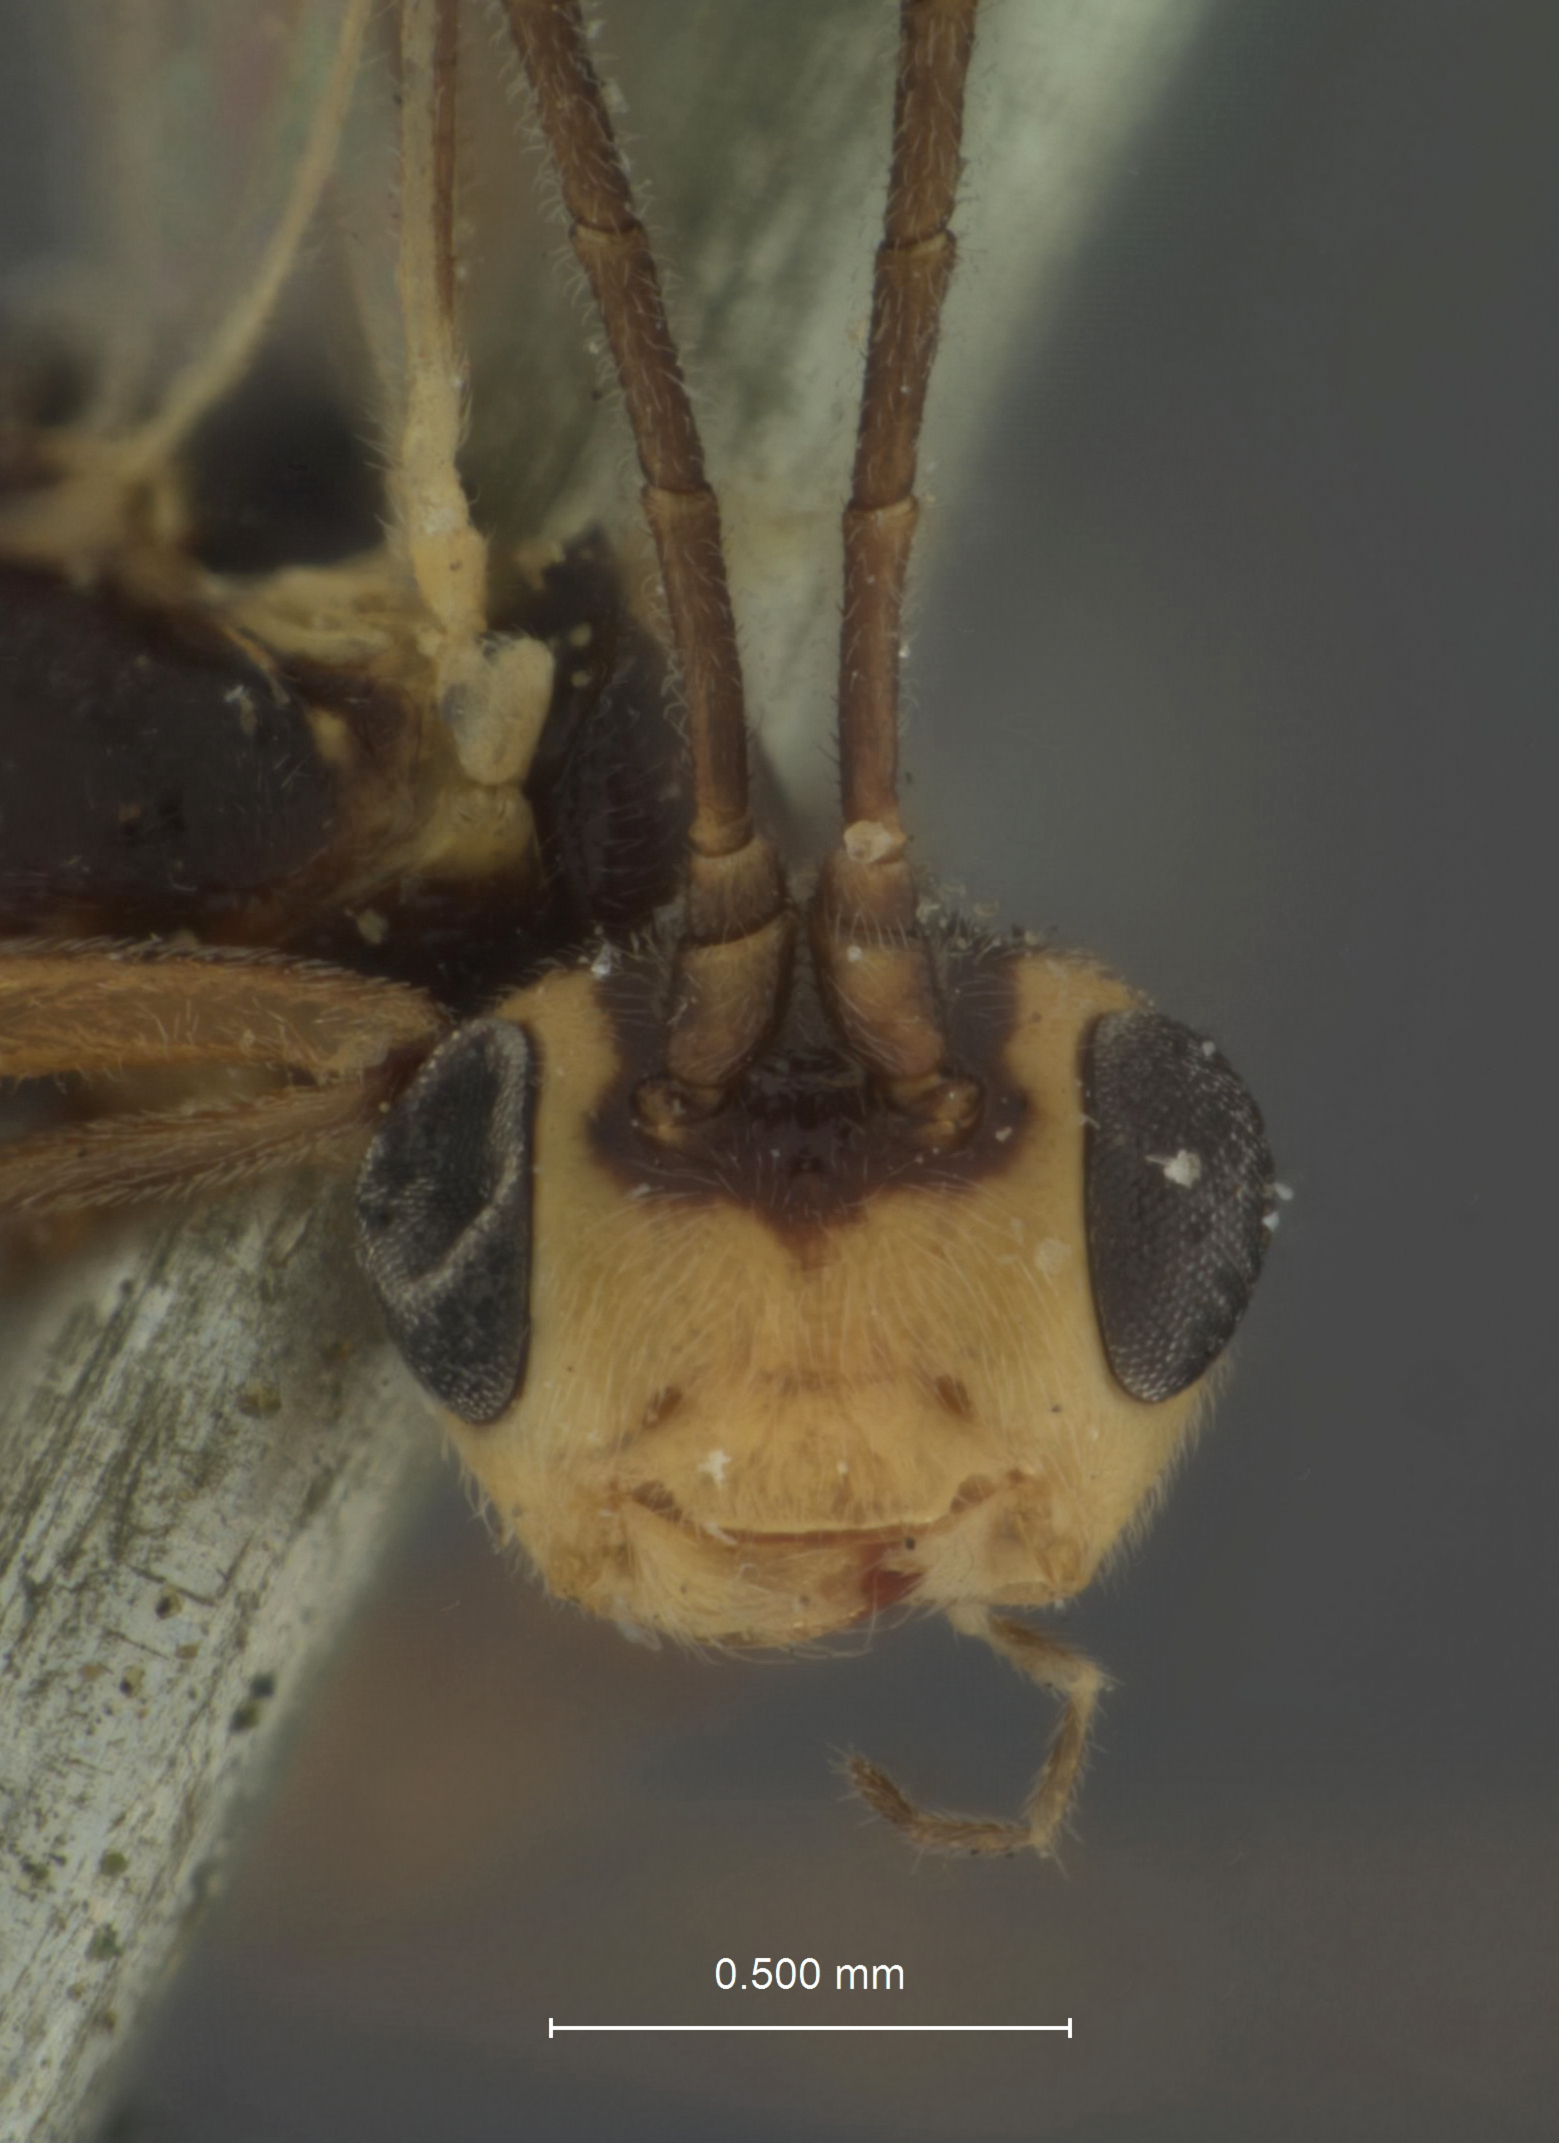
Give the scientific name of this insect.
Spanotecnus flavopictus
